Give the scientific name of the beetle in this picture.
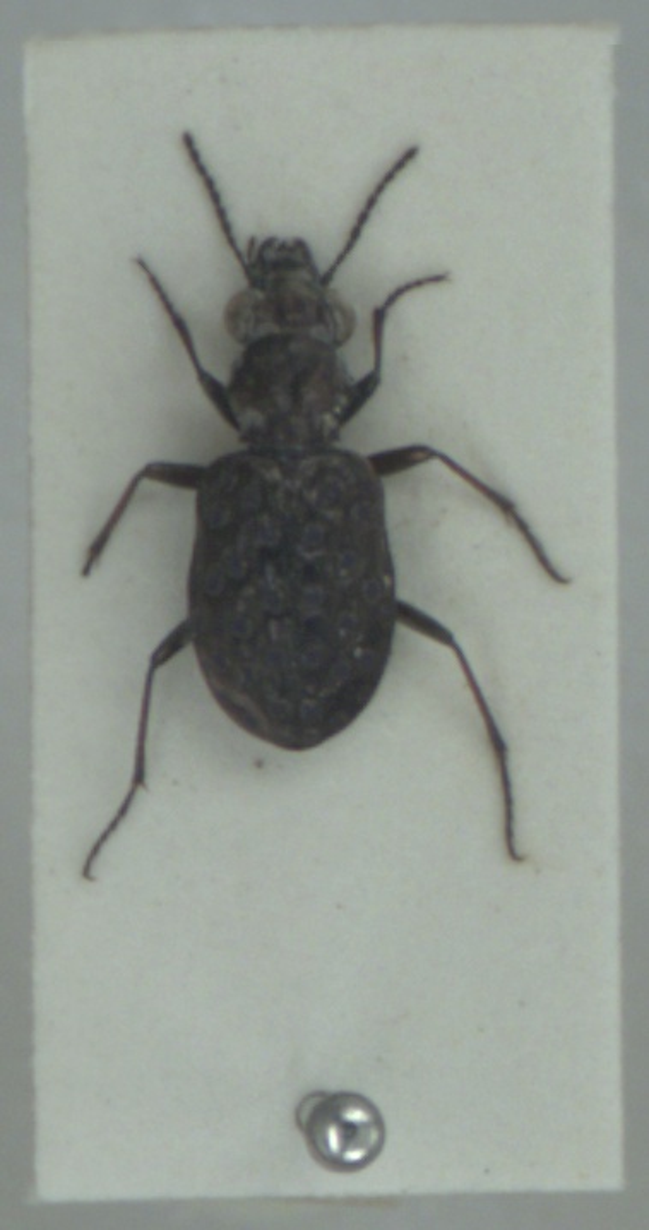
Elaphrus cupreus
